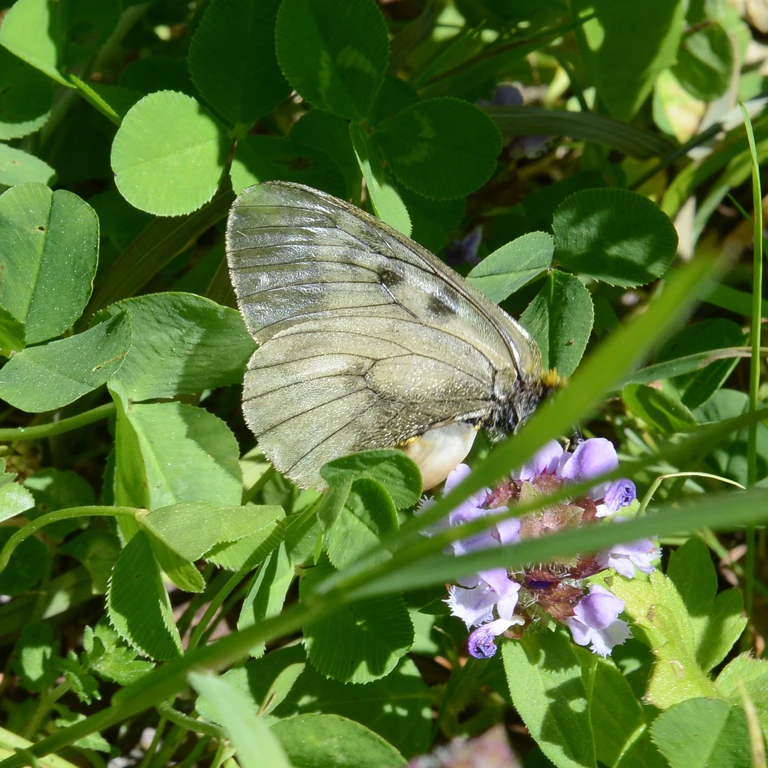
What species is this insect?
Parnassius mnemosyne
